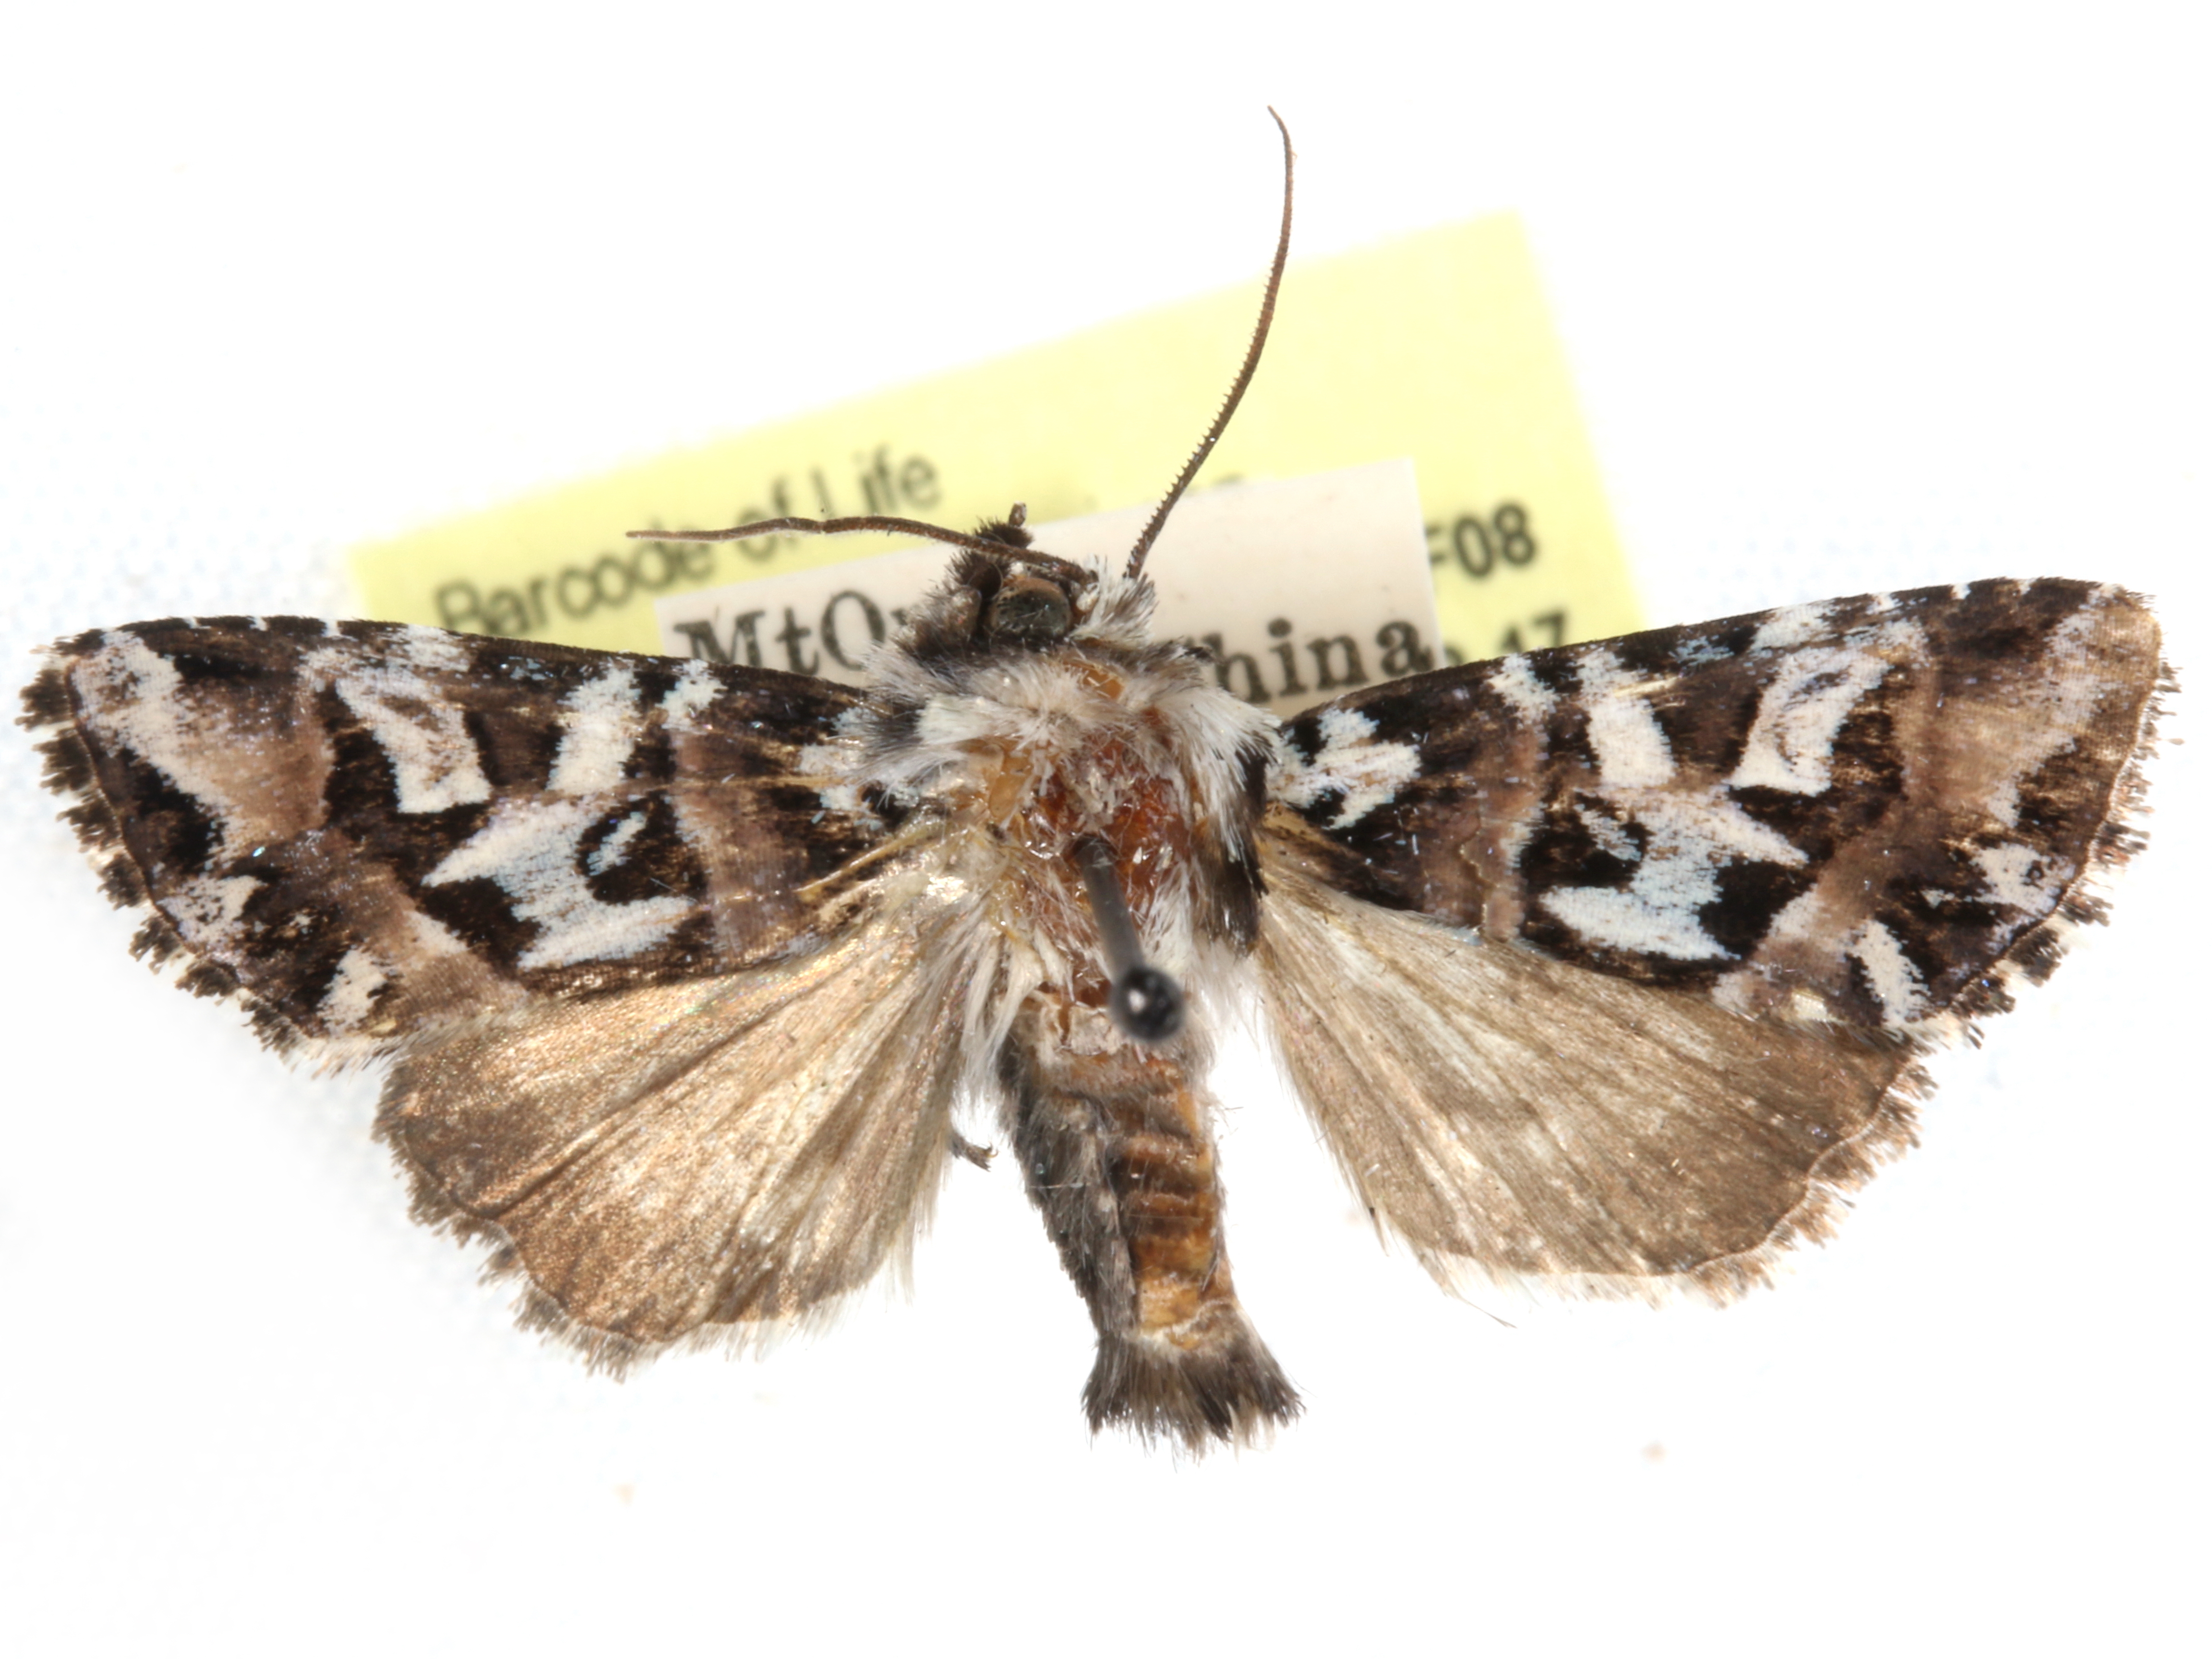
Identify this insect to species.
Chandata bella
